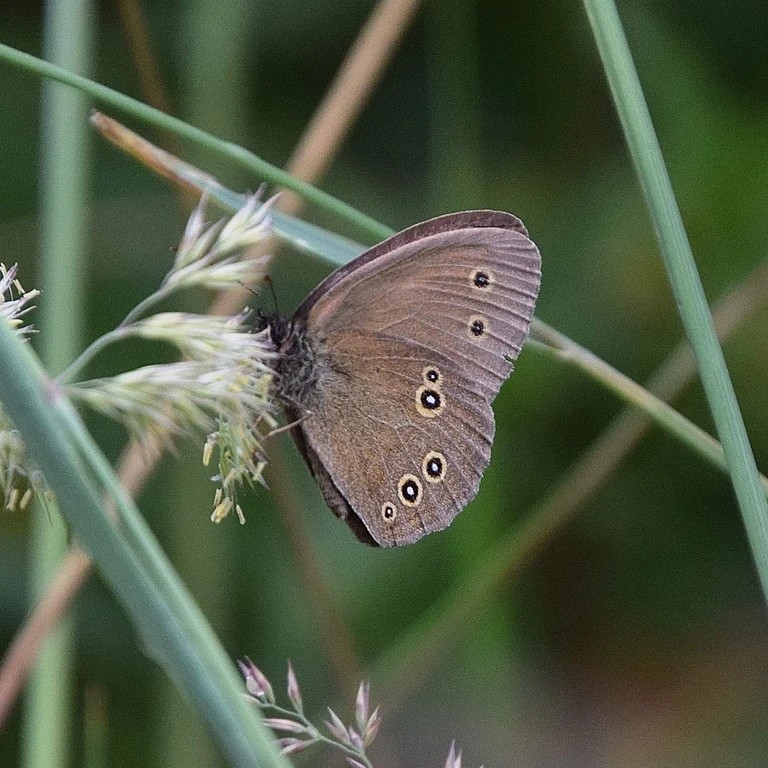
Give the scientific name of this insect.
Aphantopus hyperantus
